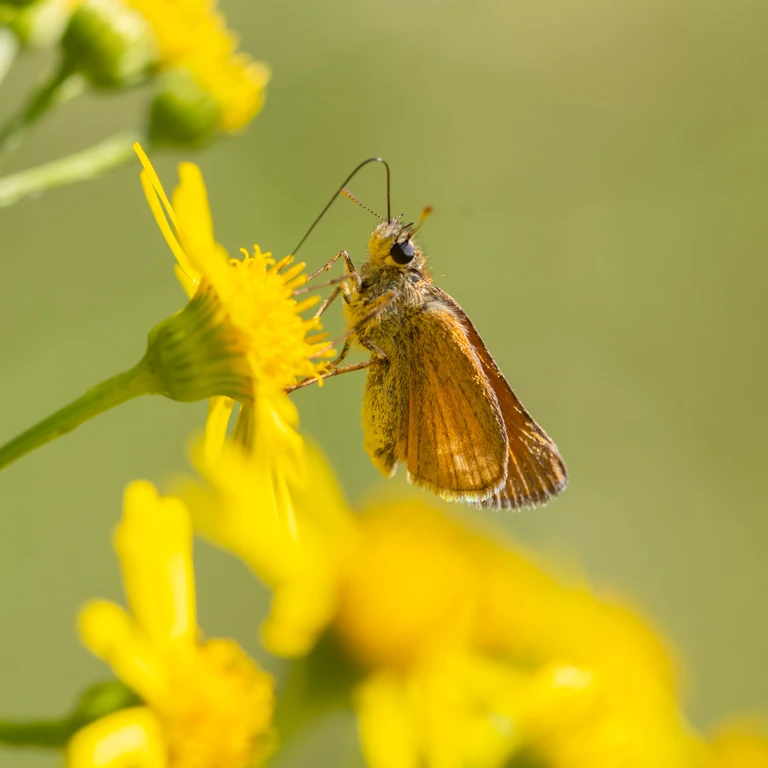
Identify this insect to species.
Thymelicus sylvestris
